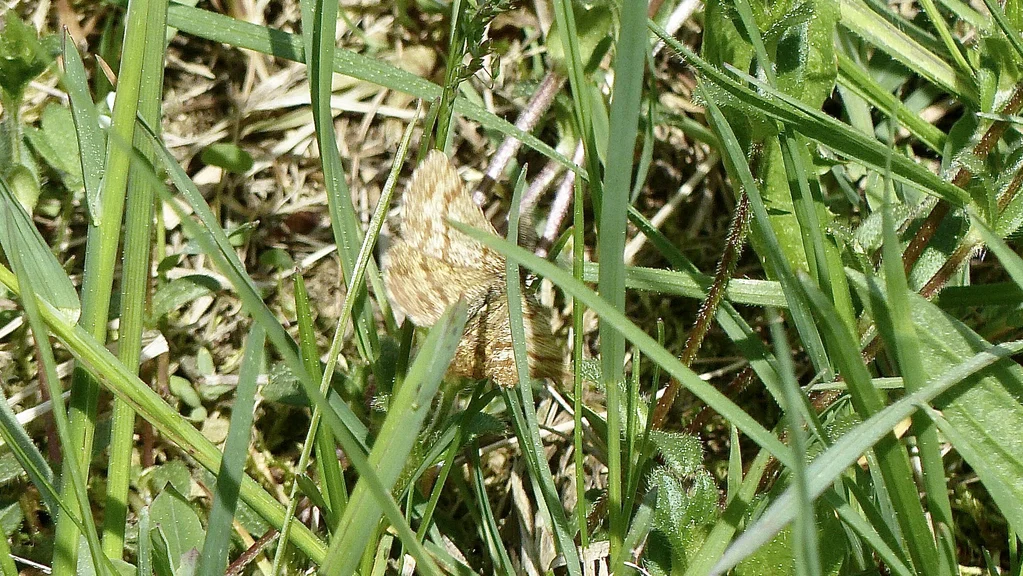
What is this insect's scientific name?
Ematurga atomaria
